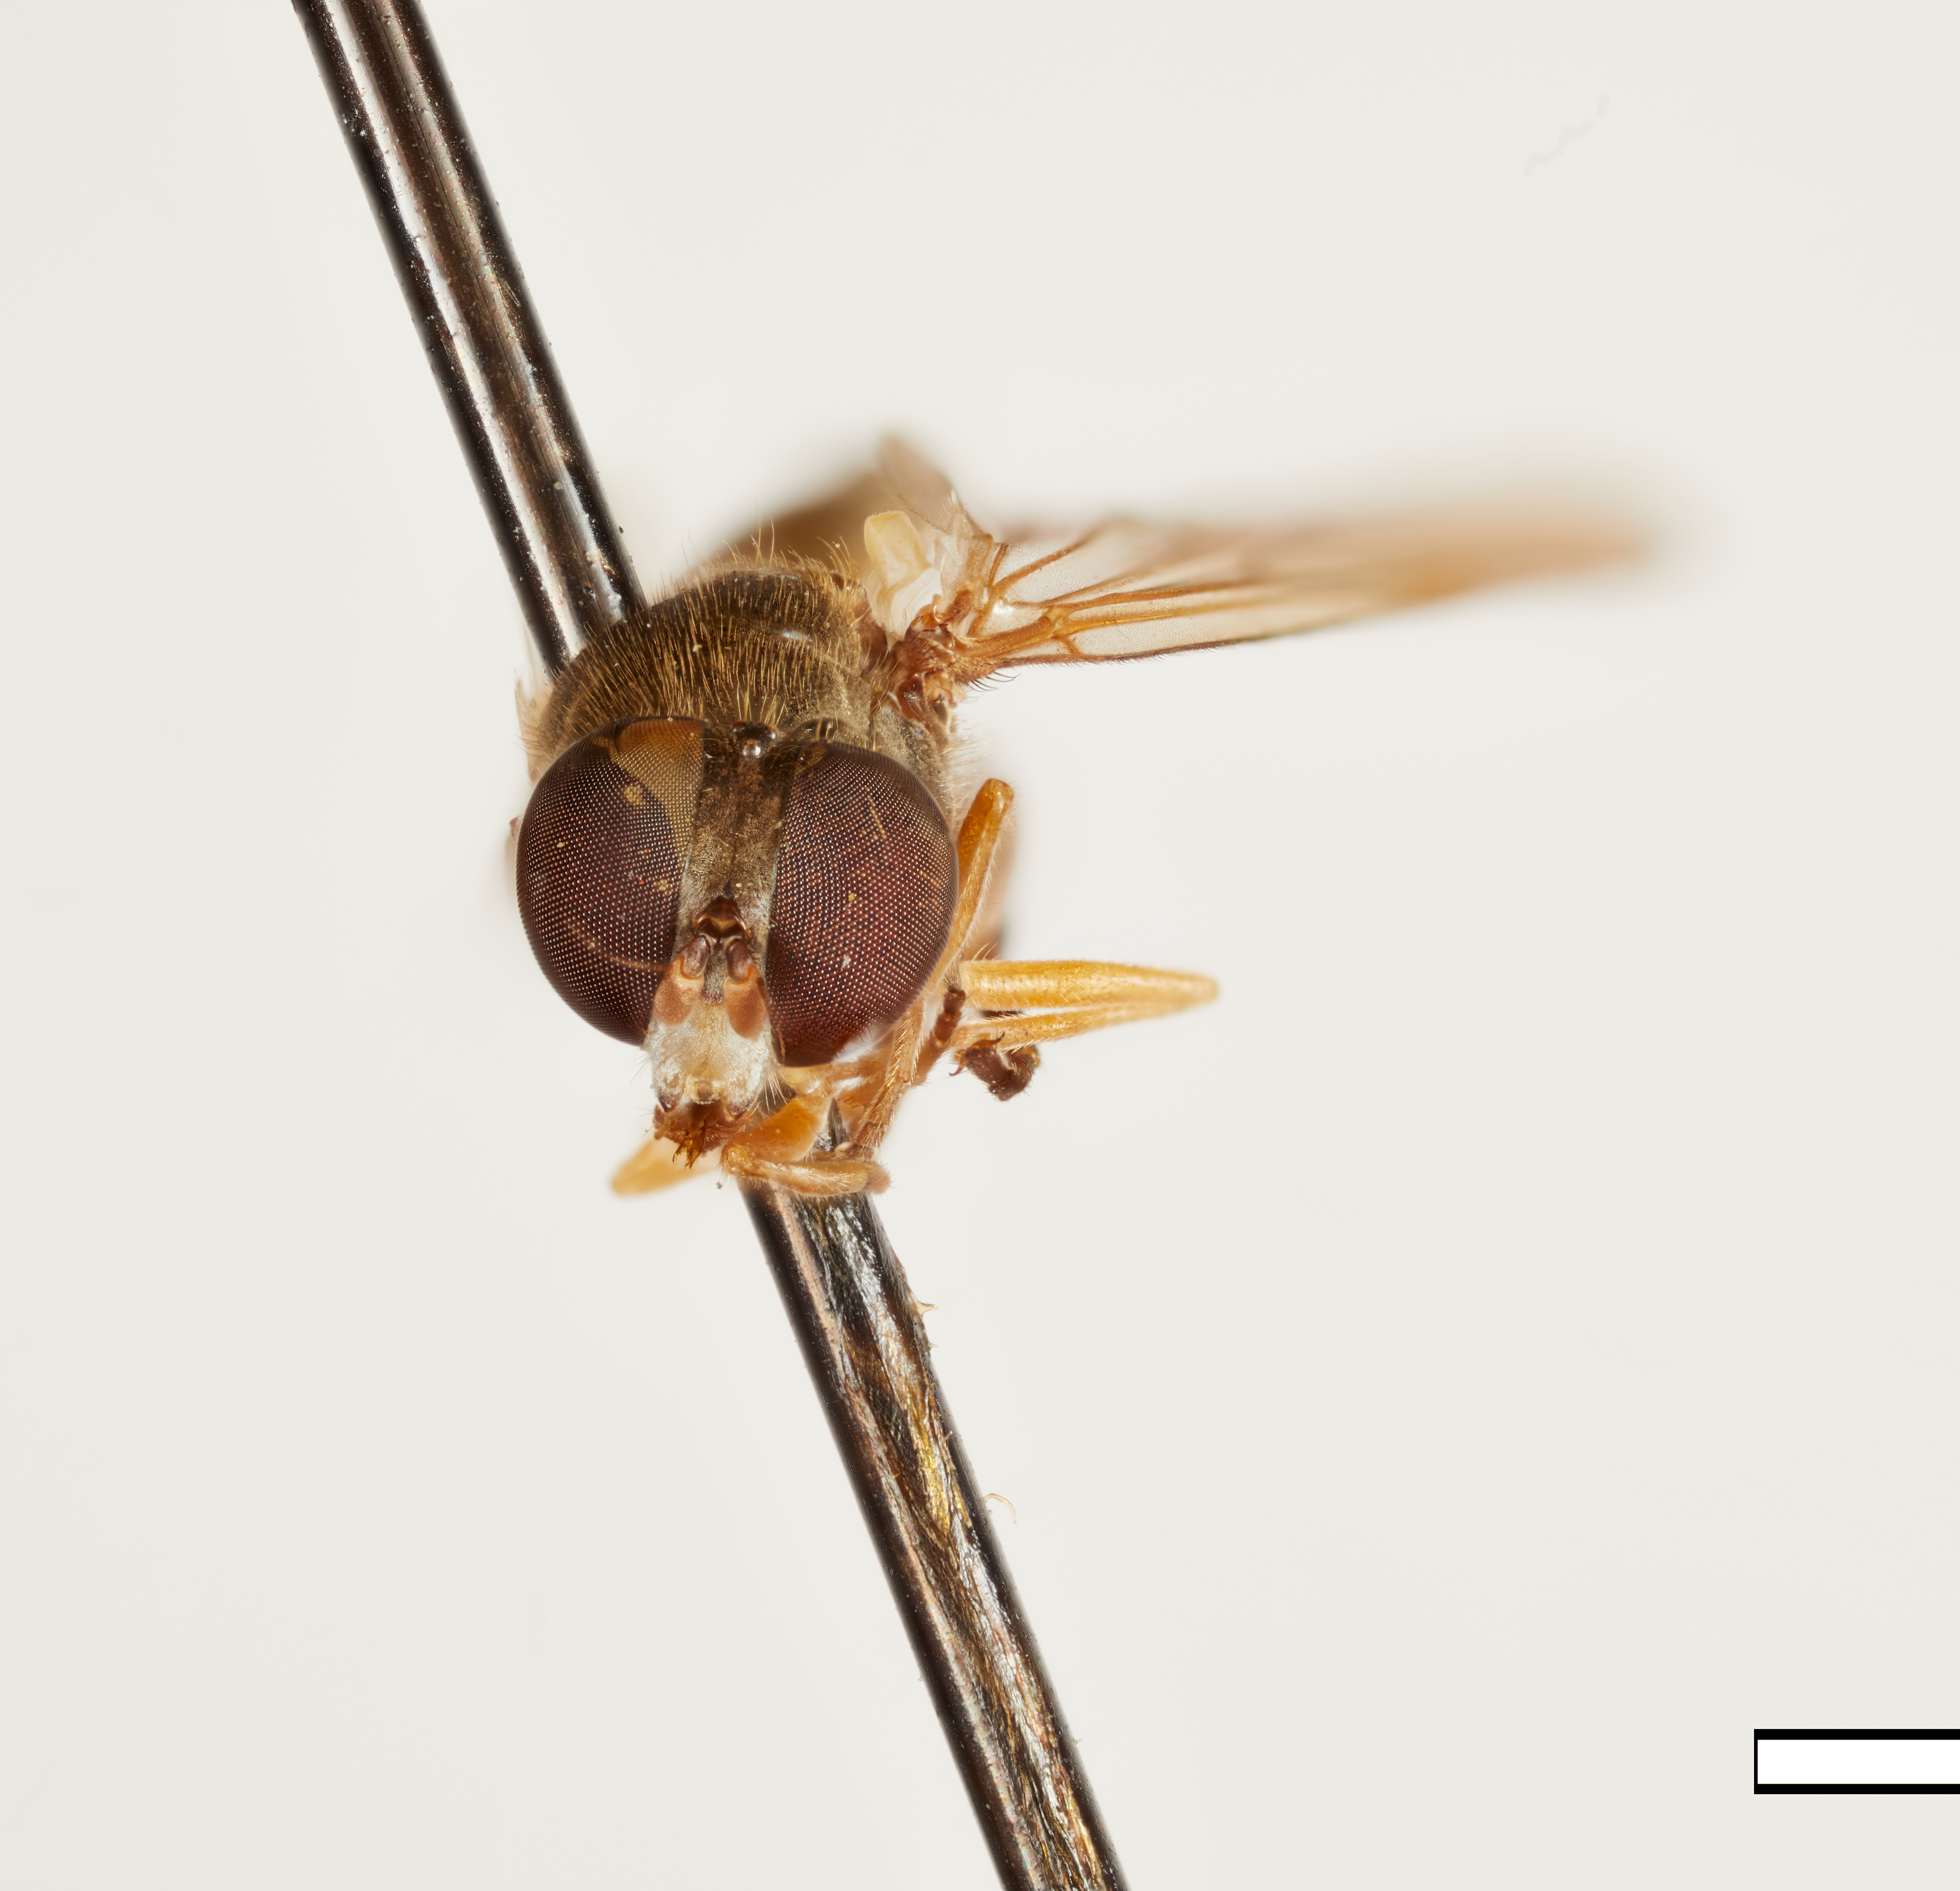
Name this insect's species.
Sphegina brimleyi
